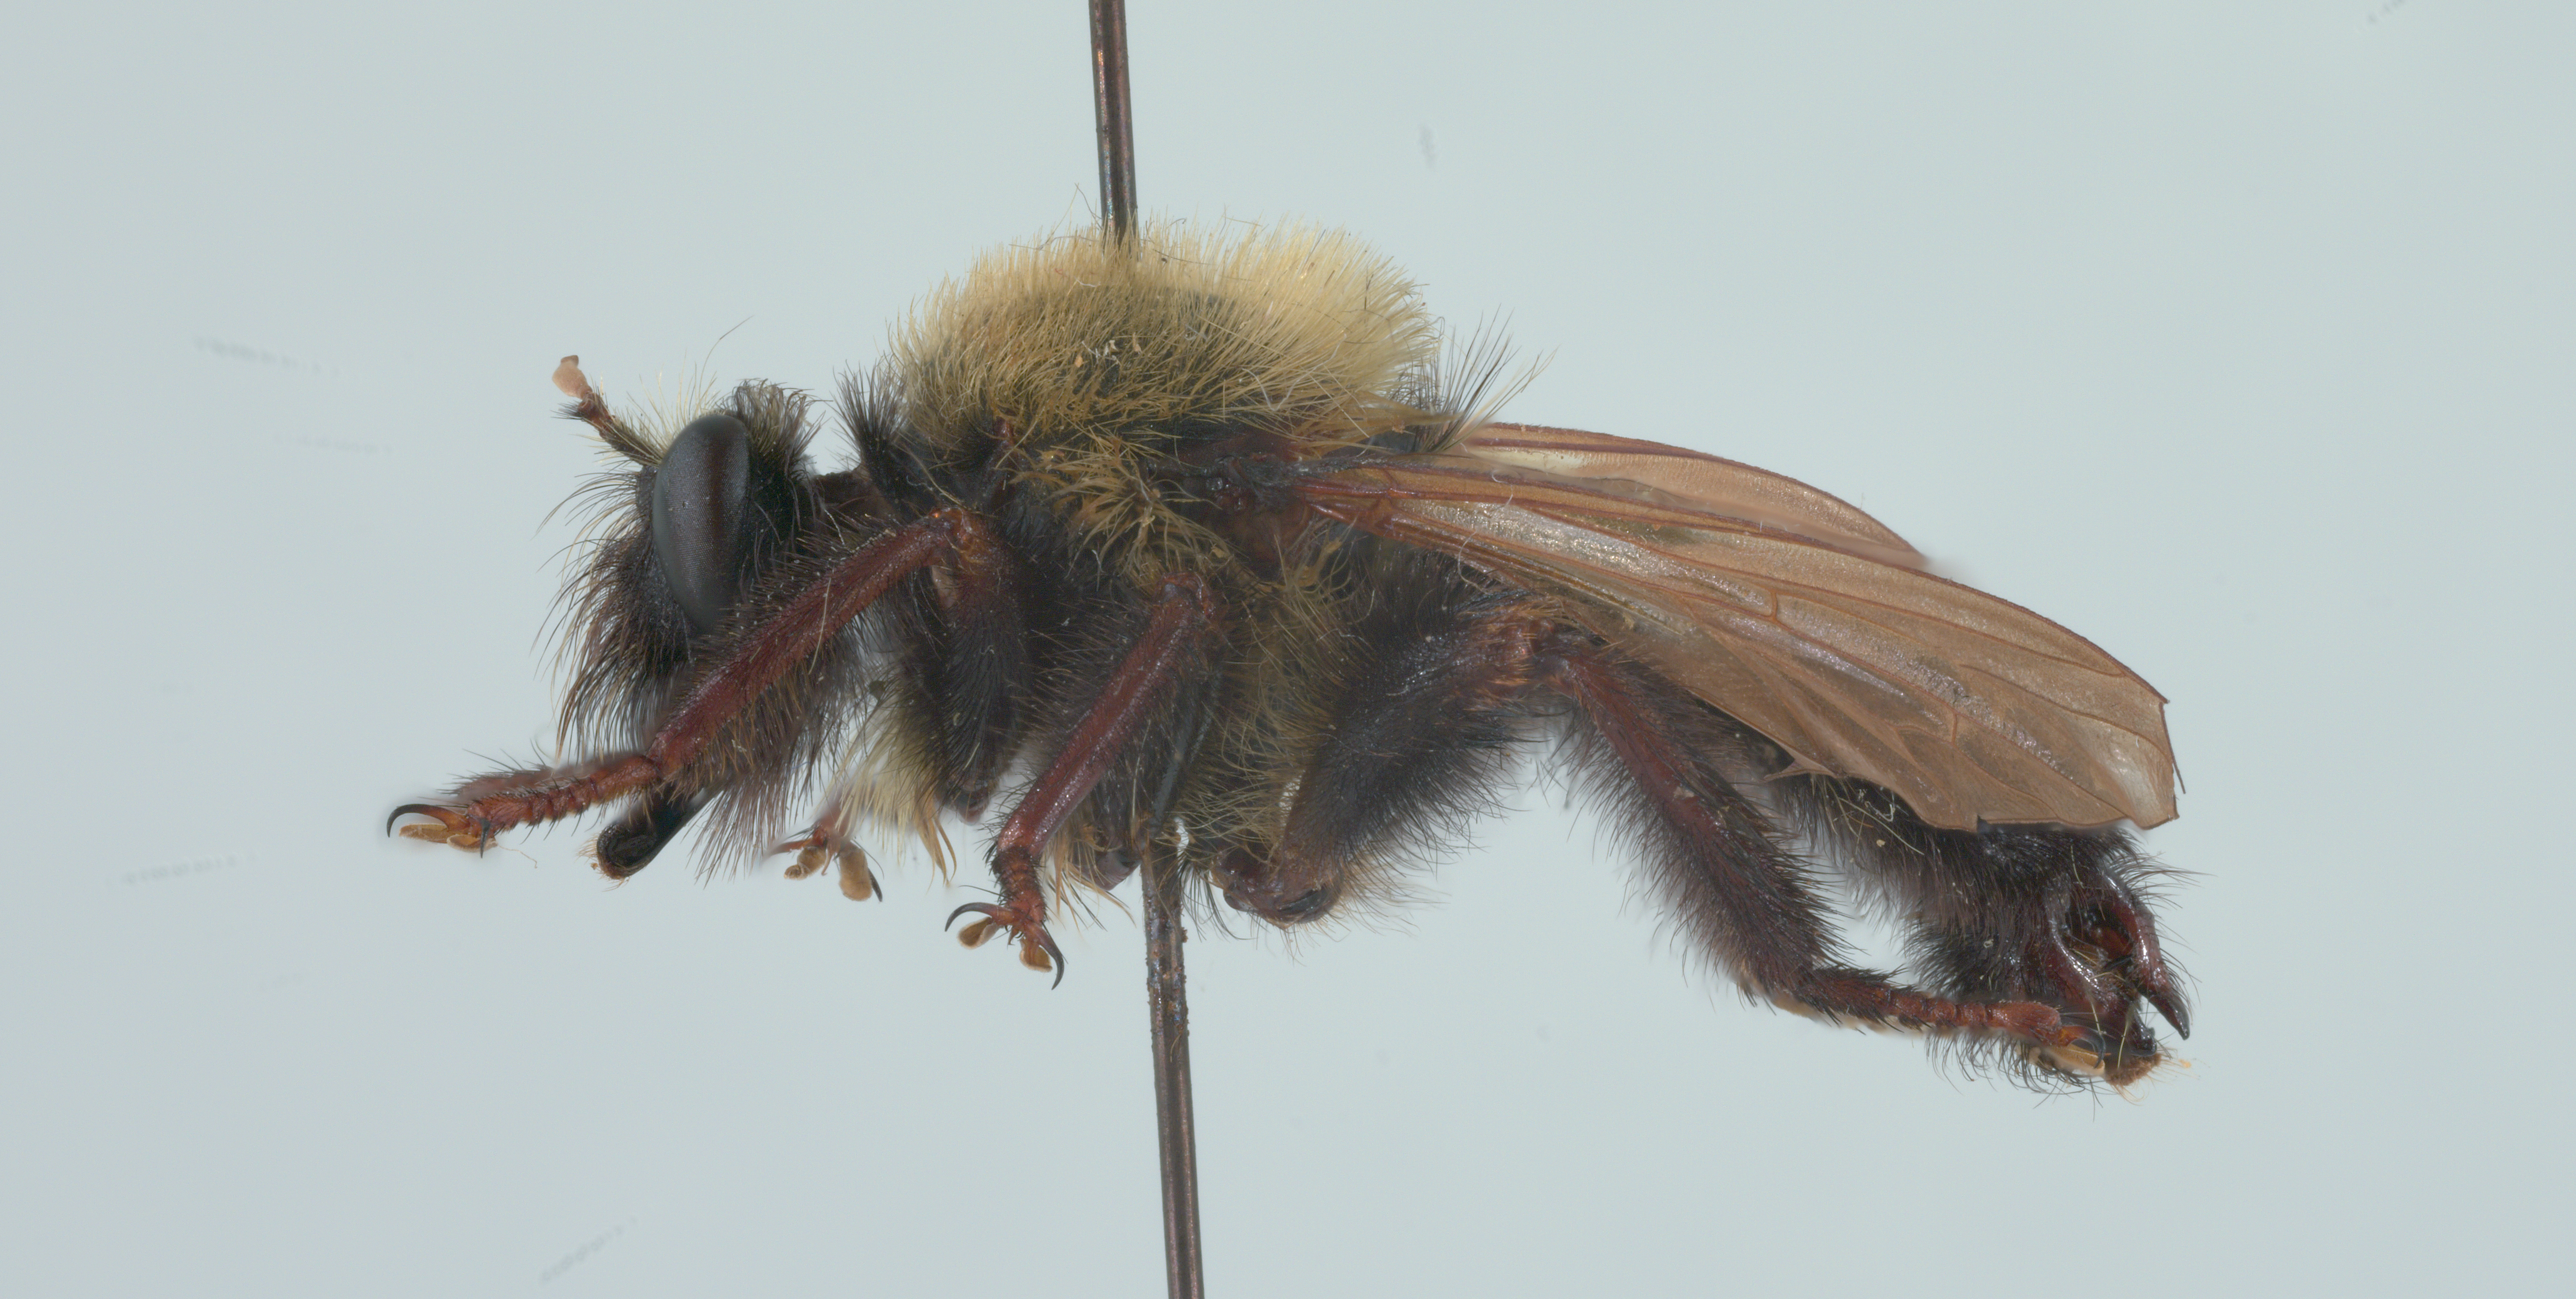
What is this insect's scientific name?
Laphria thoracica
